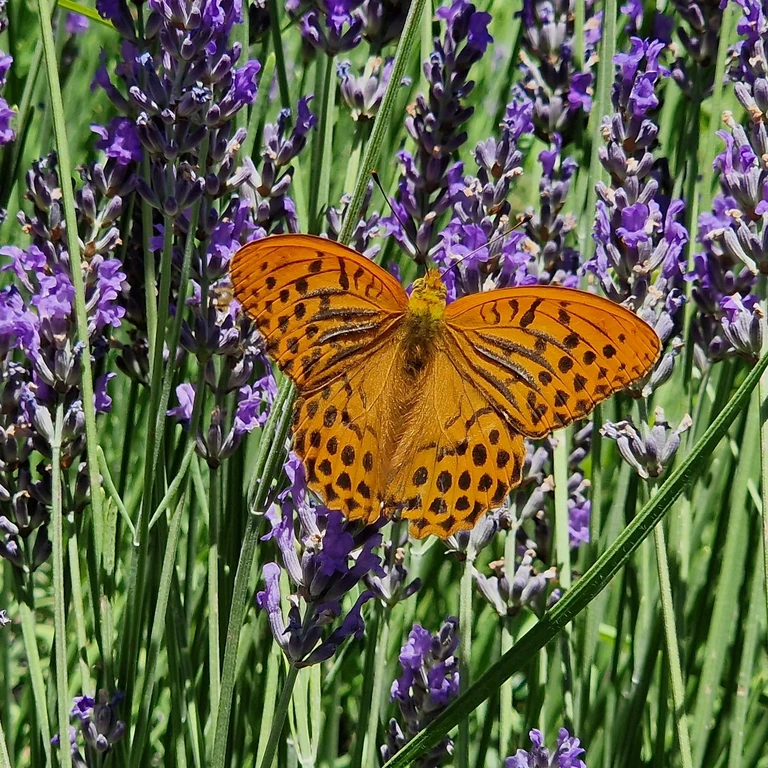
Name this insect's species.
Argynnis paphia
